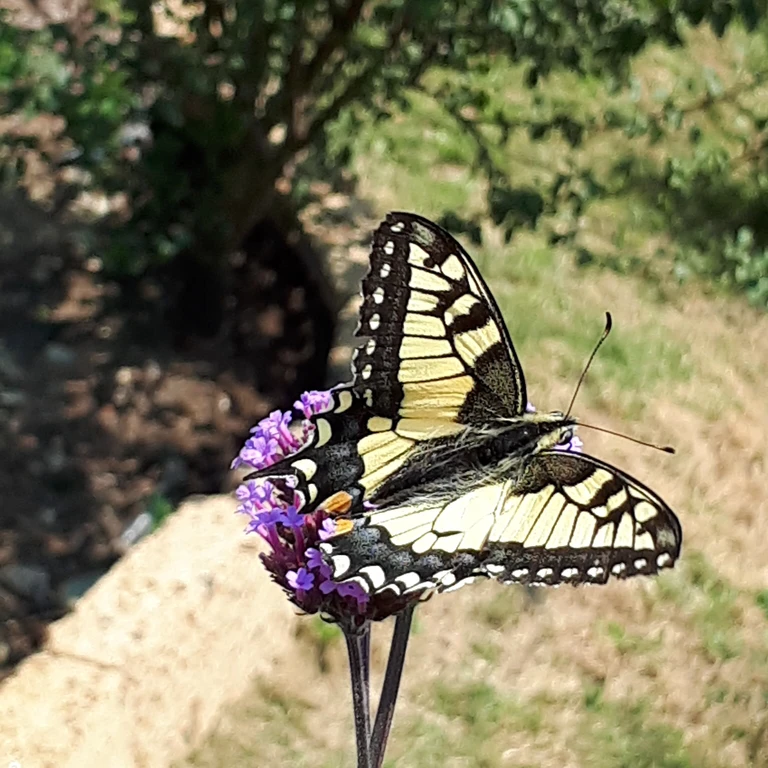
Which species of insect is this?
Papilio machaon
